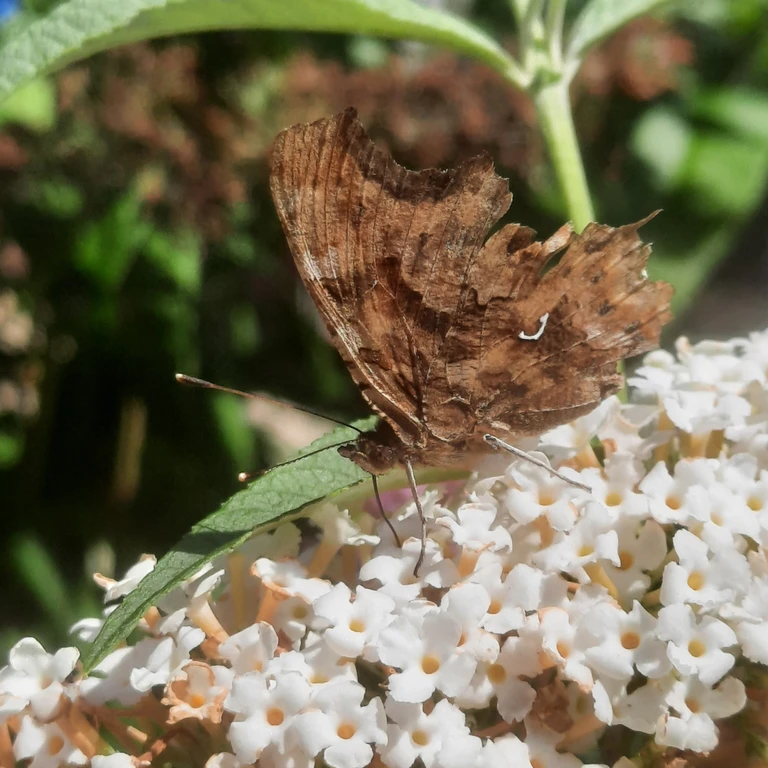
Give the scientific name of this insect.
Polygonia c-album
